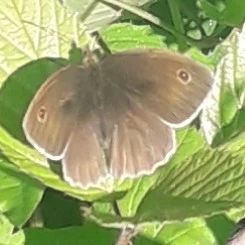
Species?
Maniola jurtina
